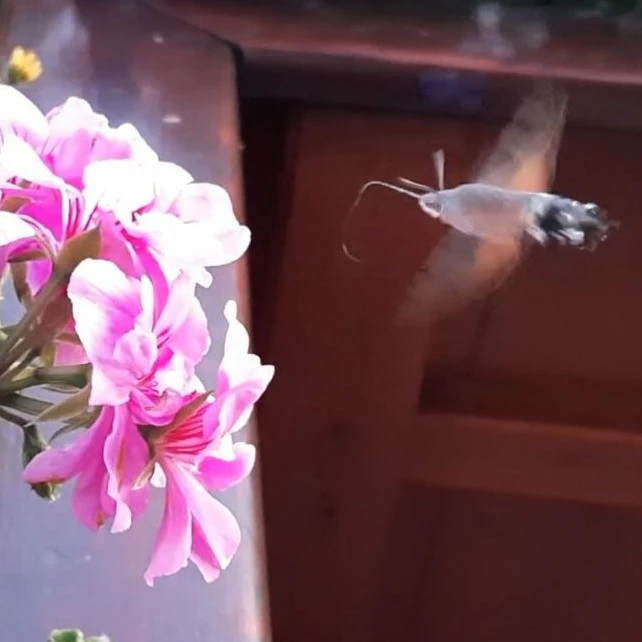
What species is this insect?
Macroglossum stellatarum
